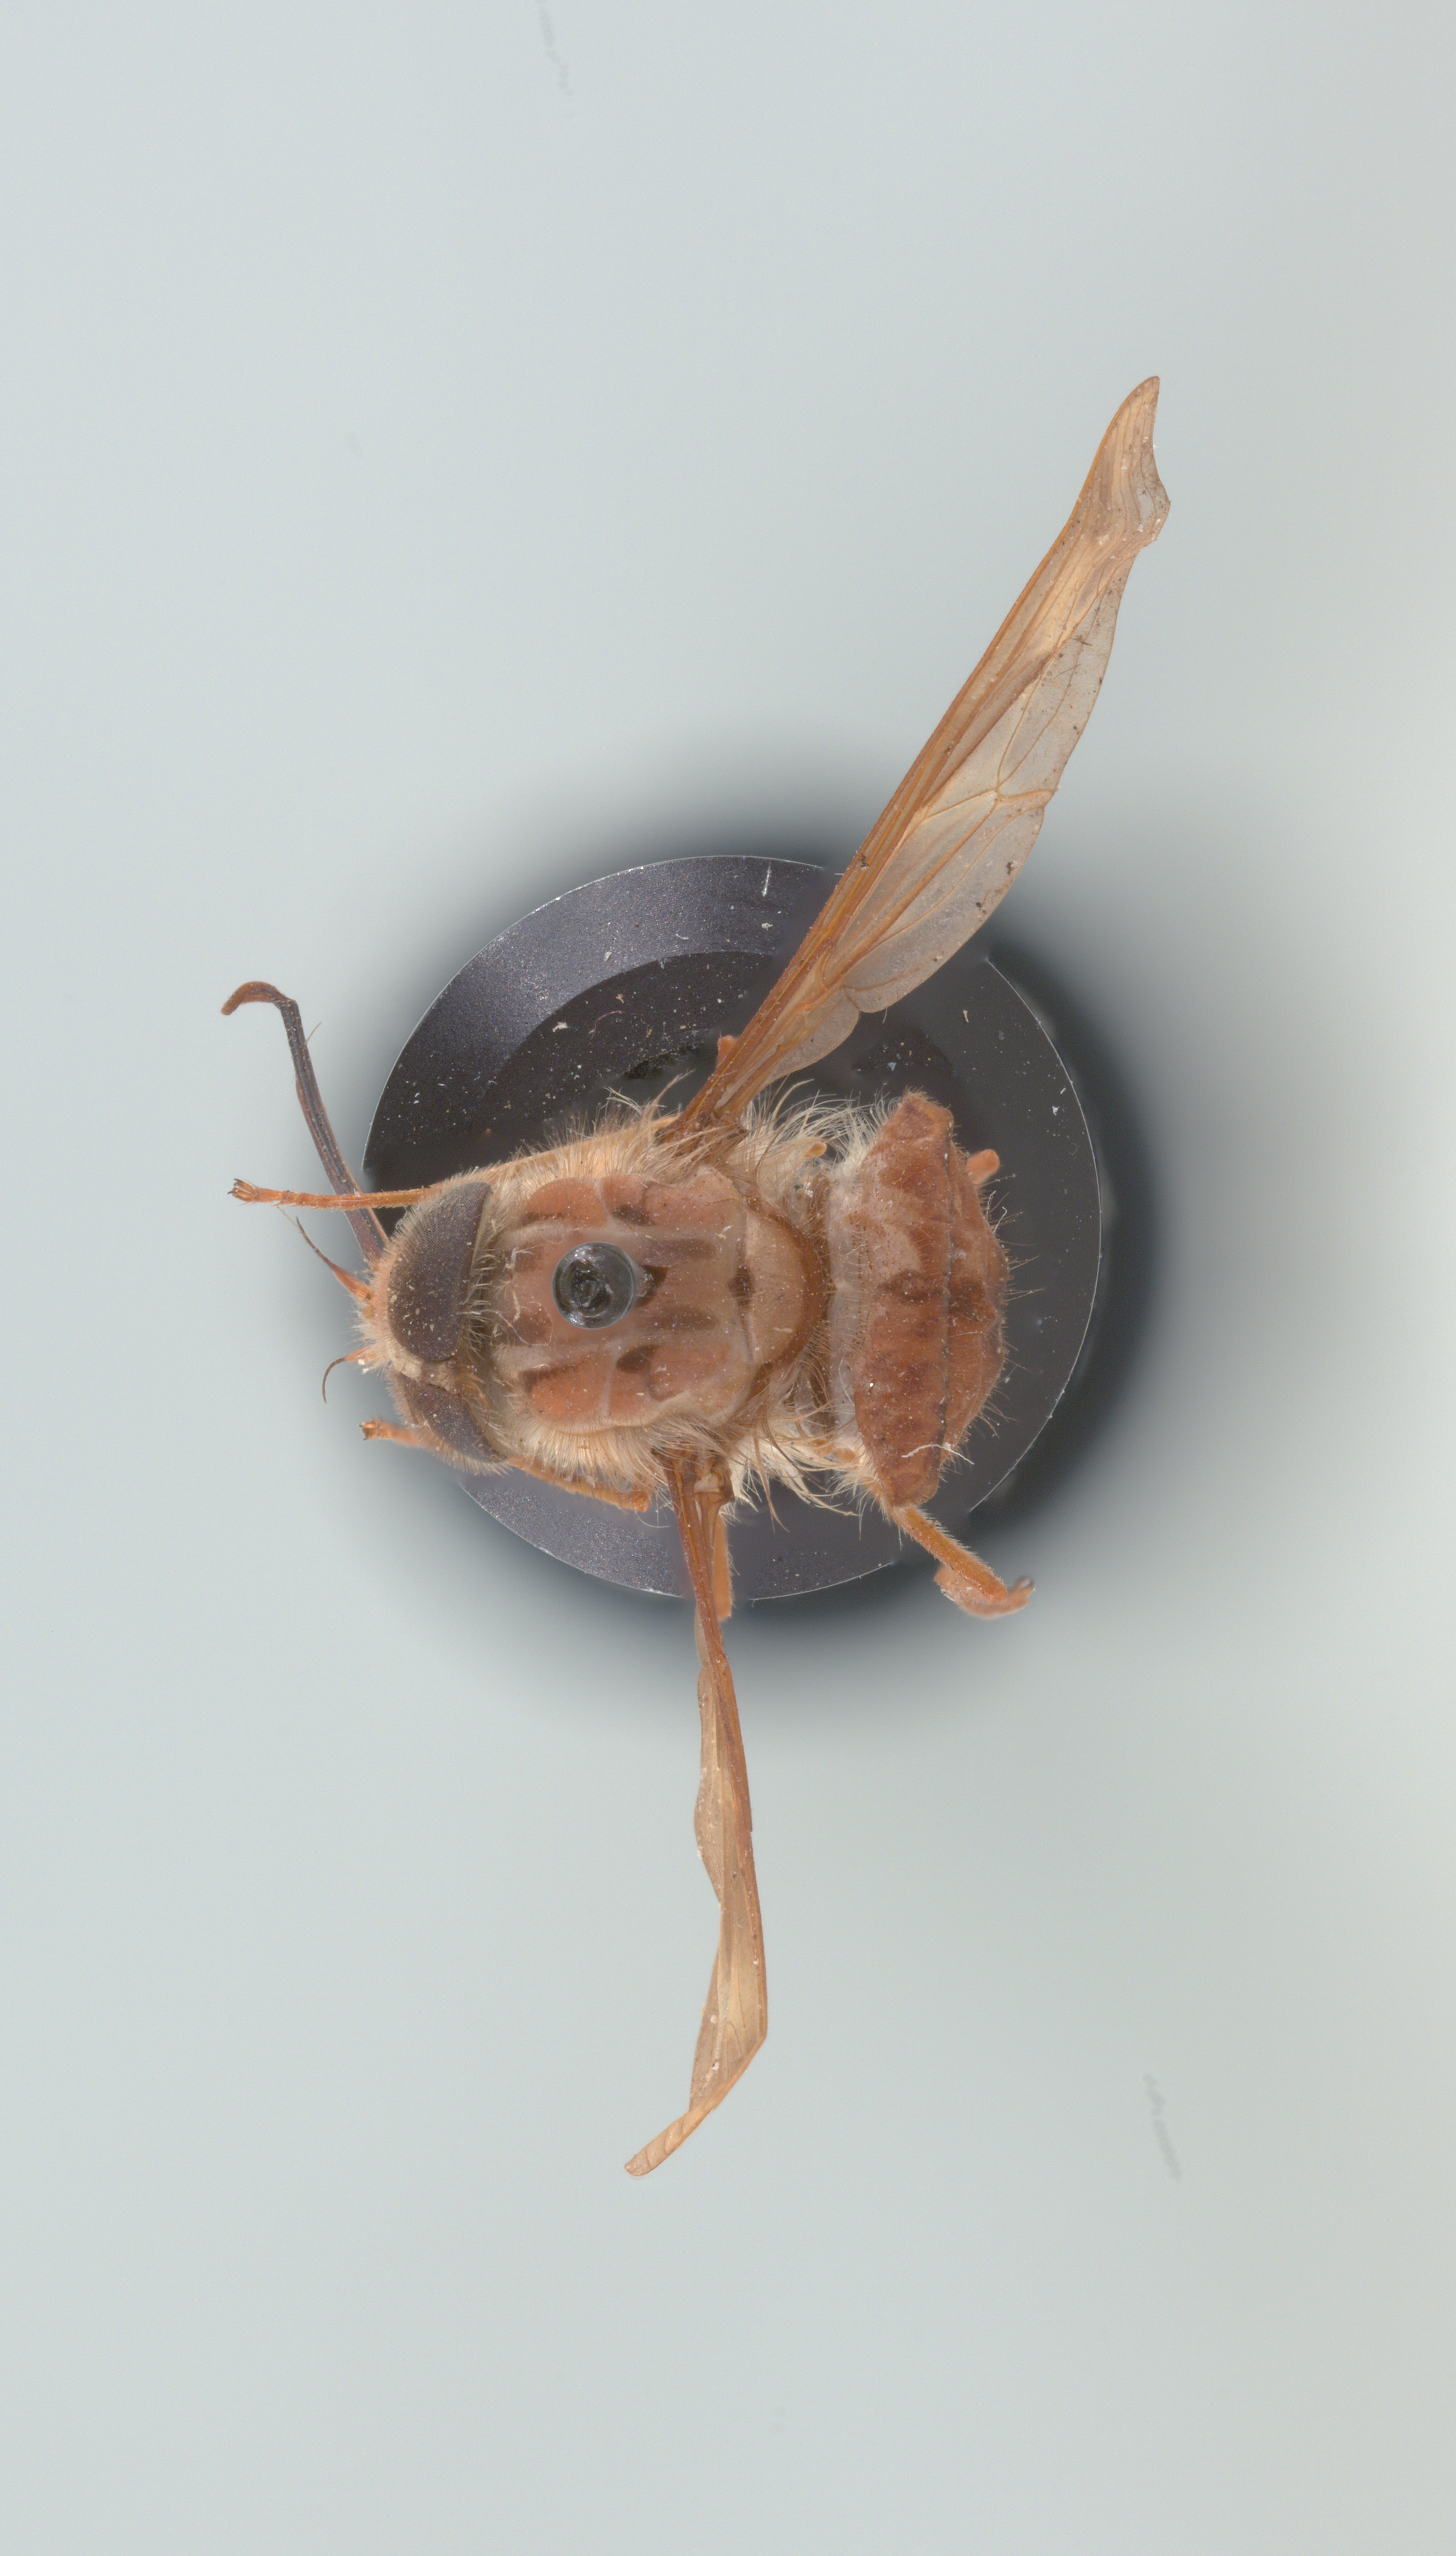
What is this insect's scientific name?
Hirmoneura nubipennis (also Trichophthalma nubipennis)
